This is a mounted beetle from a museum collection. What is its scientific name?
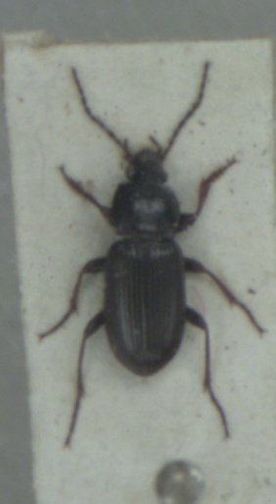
Pterostichus vernalis
